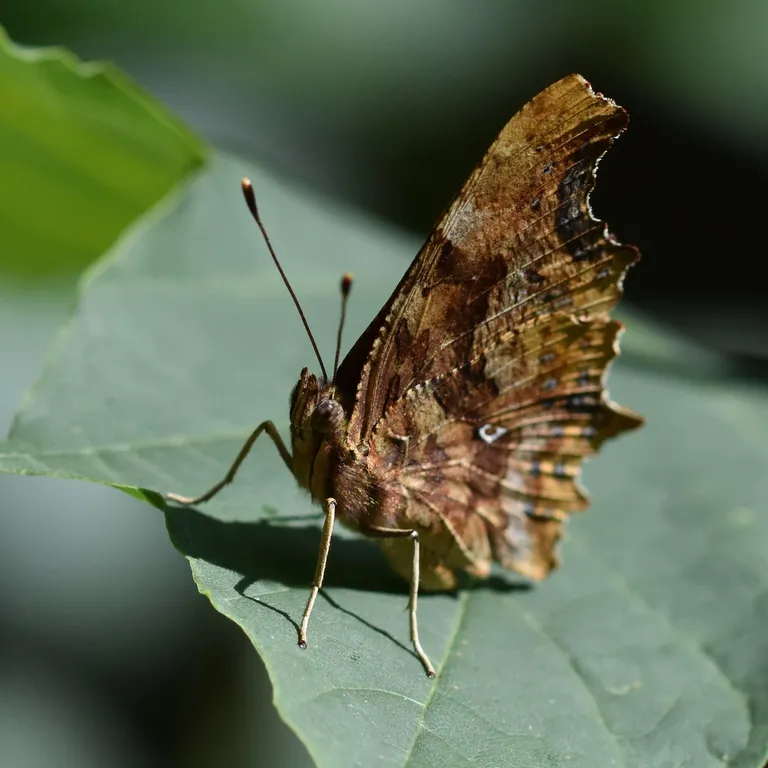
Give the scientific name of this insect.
Polygonia c-album
